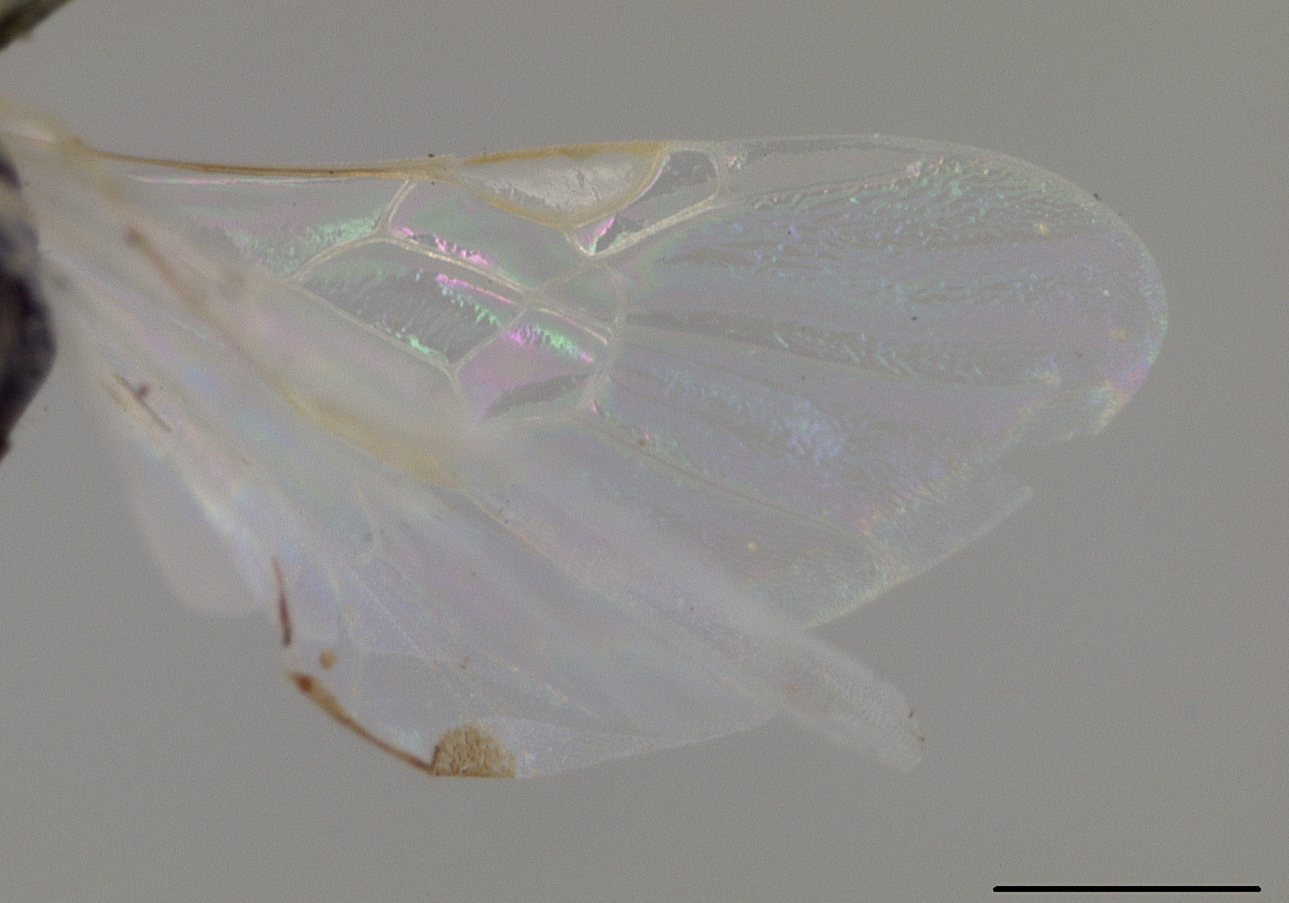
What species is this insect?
Perdita phaceliae
